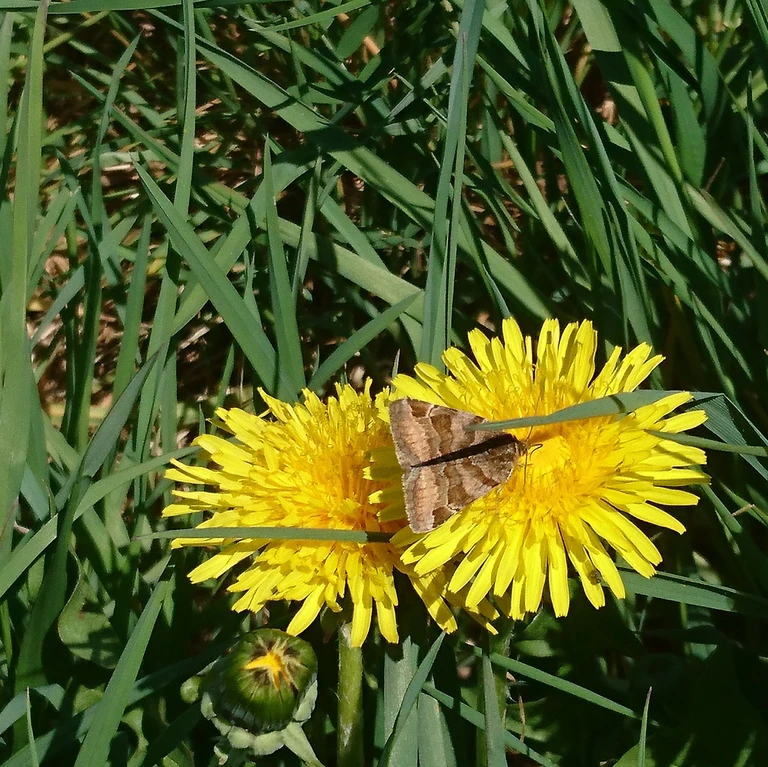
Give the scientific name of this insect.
Euclidia glyphica
